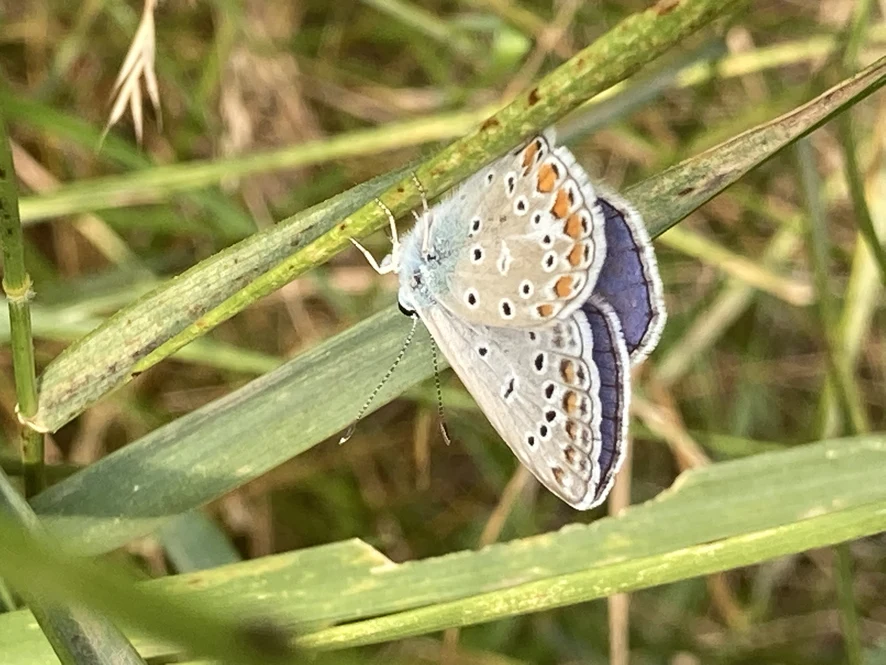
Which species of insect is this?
Polyommatus icarus
